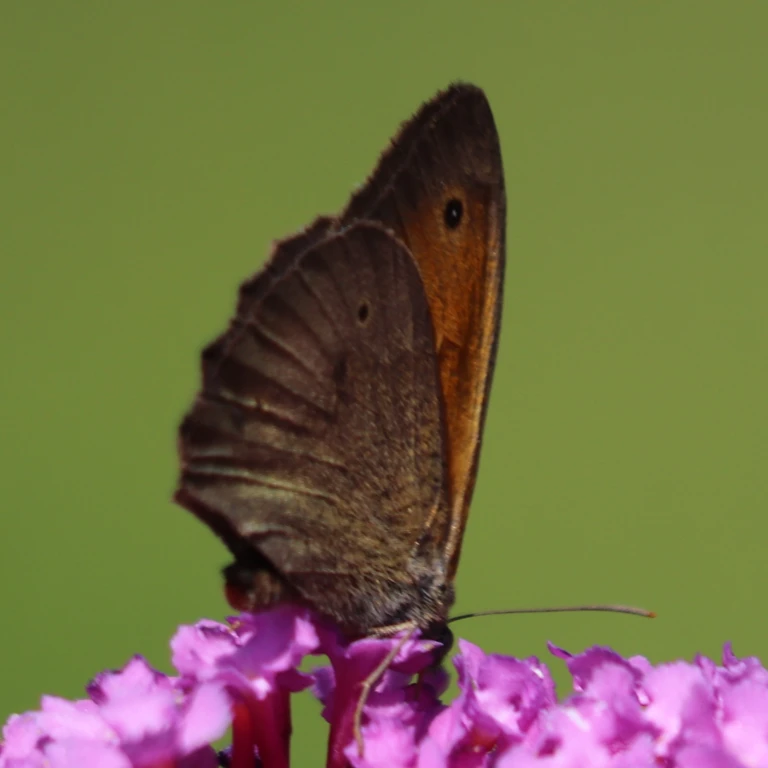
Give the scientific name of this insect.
Maniola jurtina
